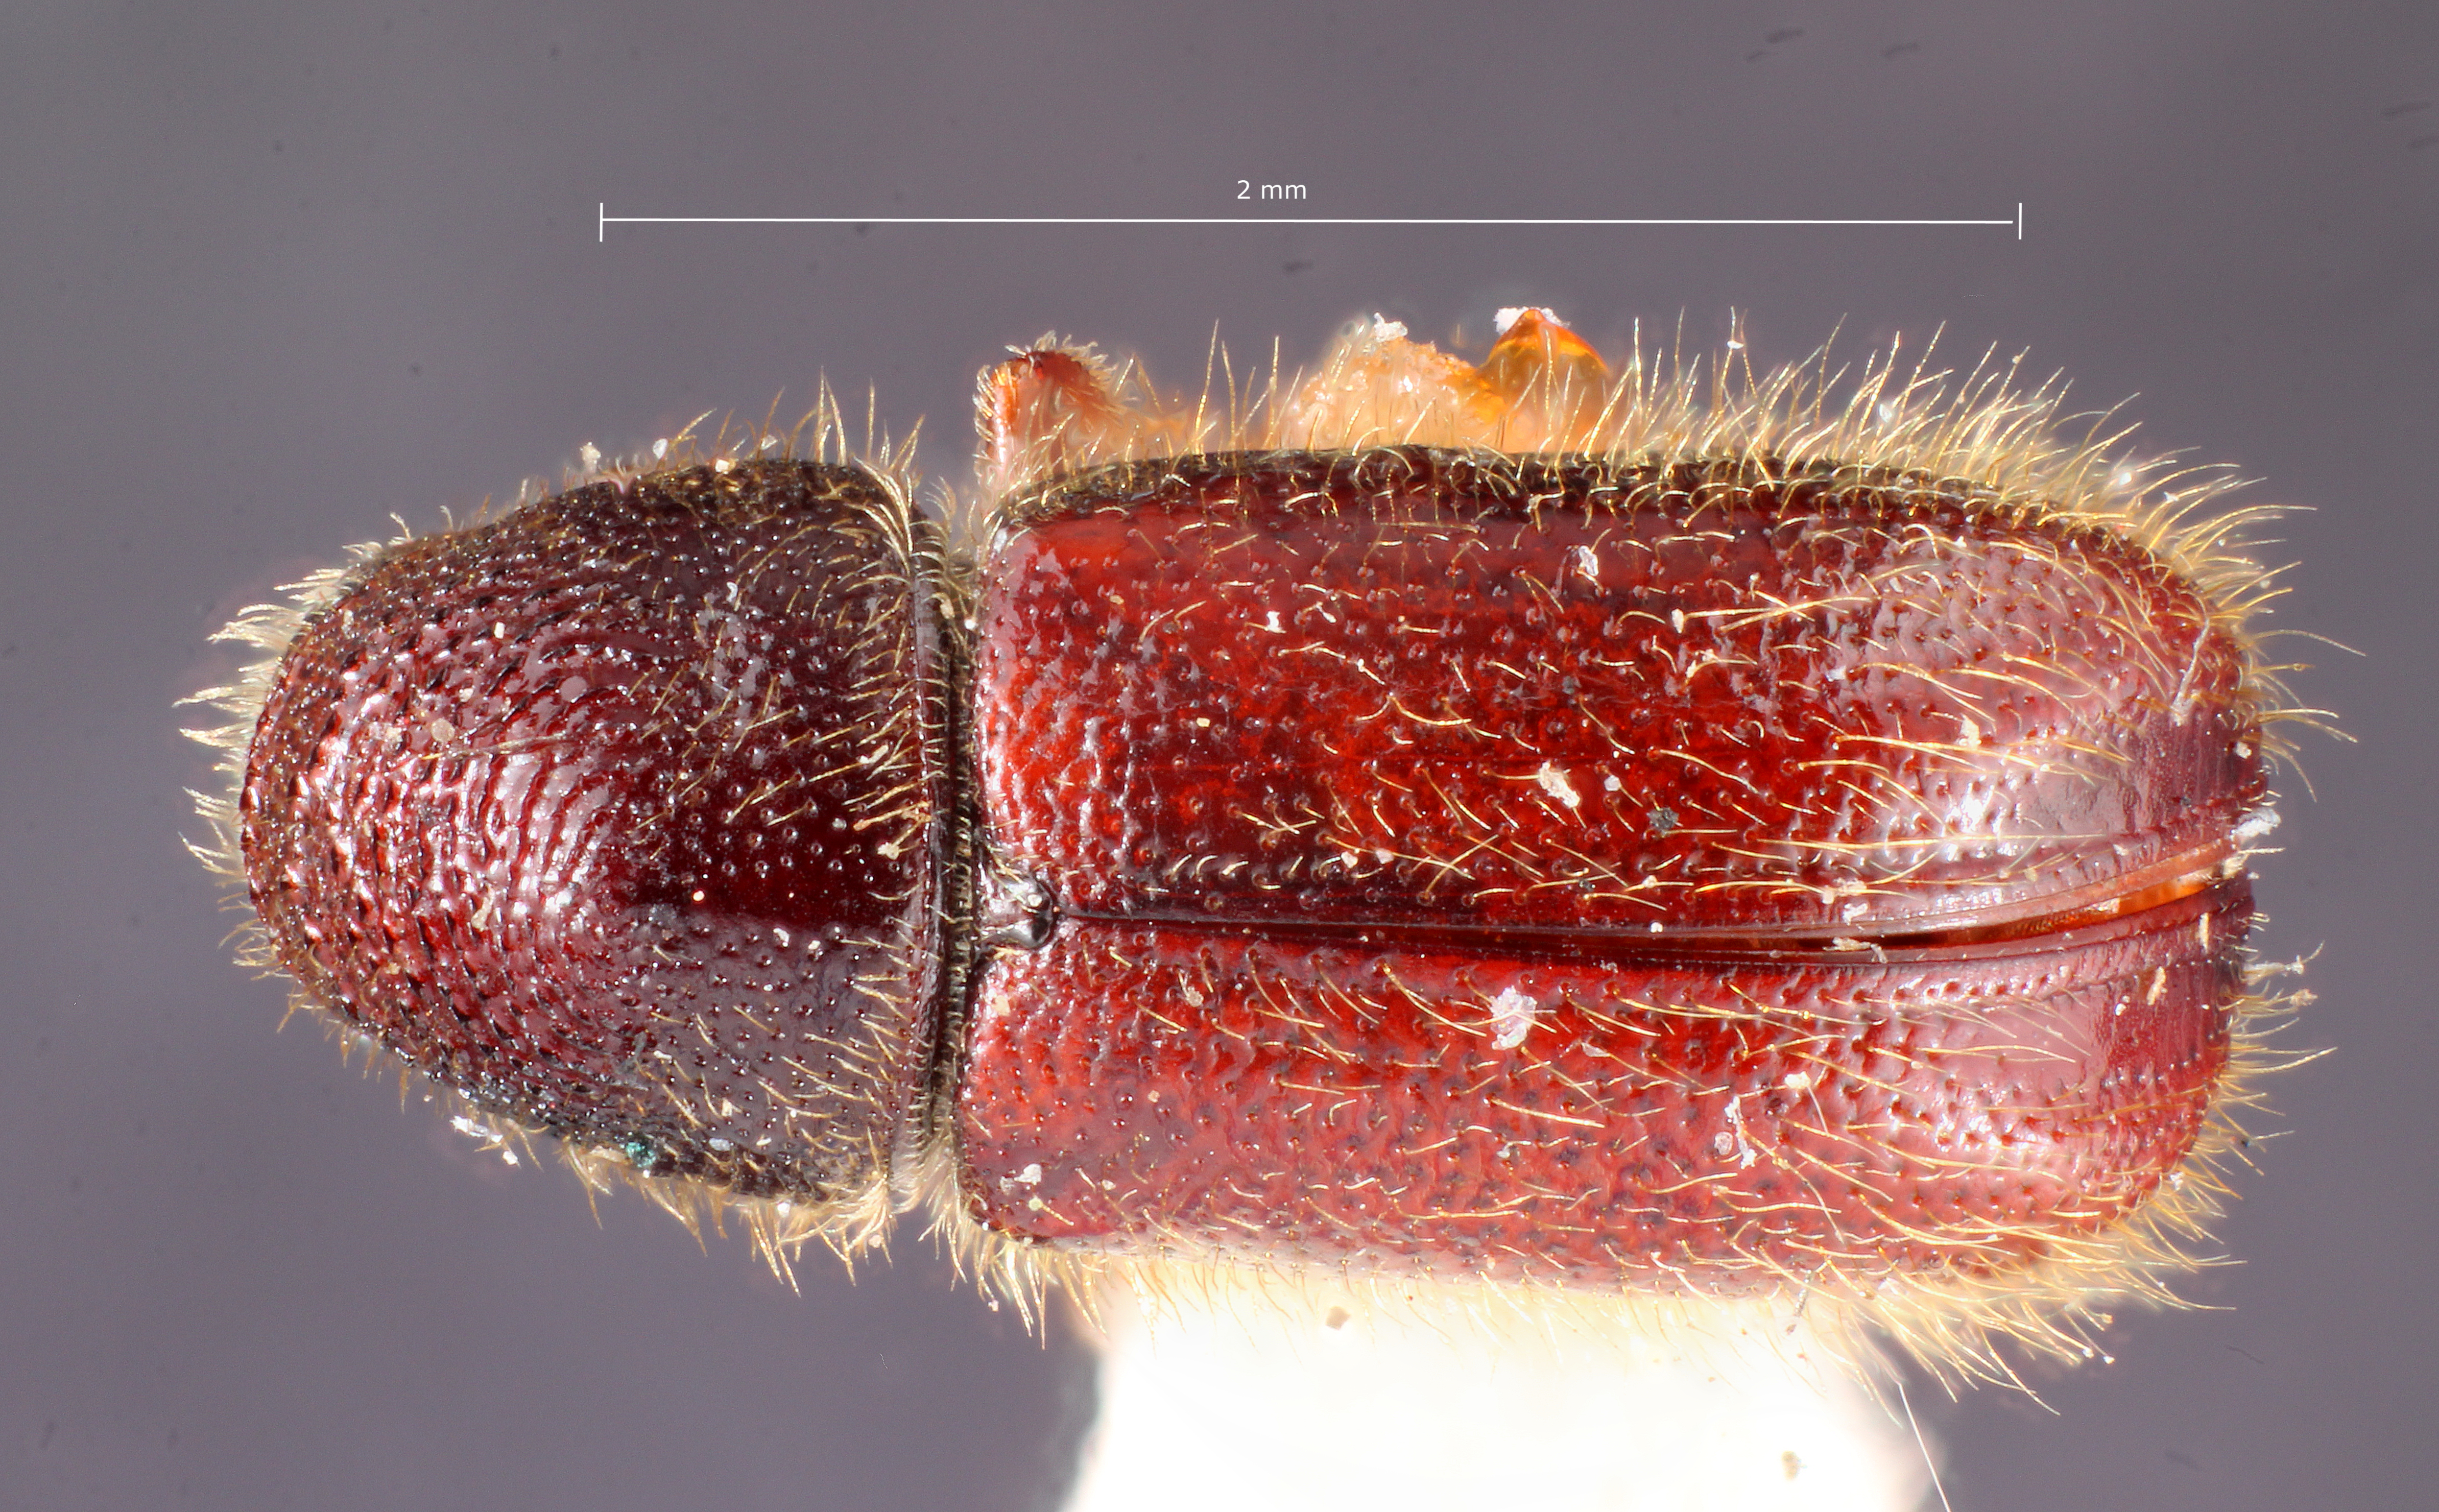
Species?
Pityophthorus comosus
